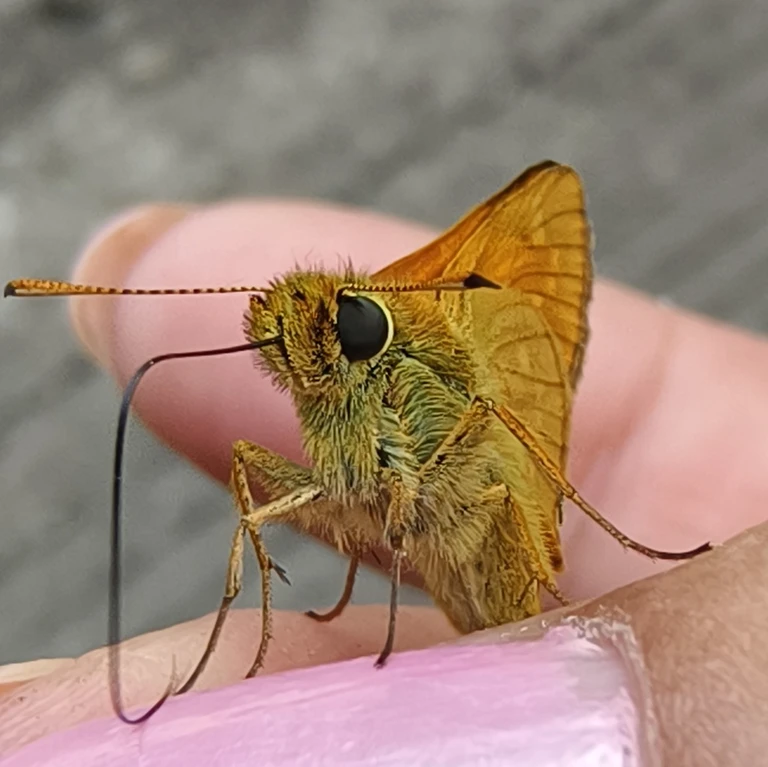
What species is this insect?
Ochlodes sylvanus (also Ochlodes venata)
